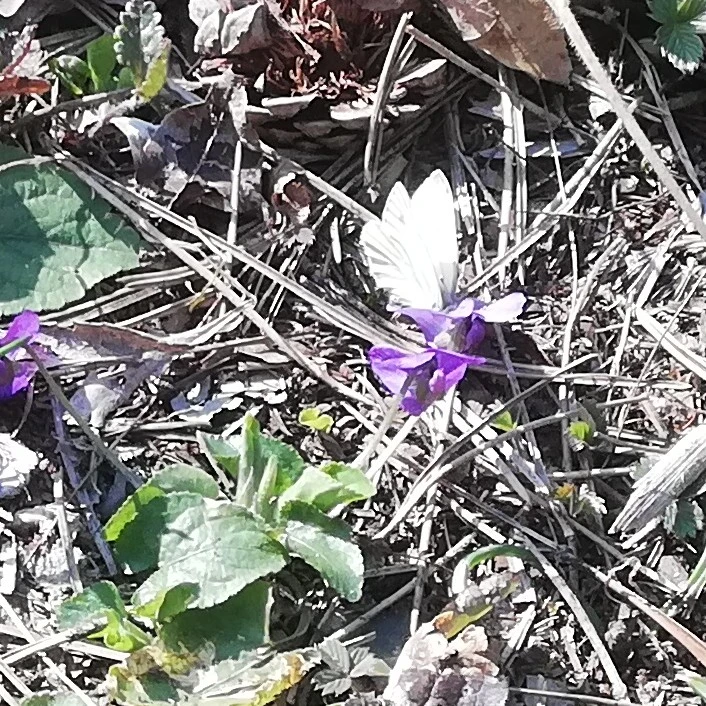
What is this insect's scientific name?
Pieris napi
